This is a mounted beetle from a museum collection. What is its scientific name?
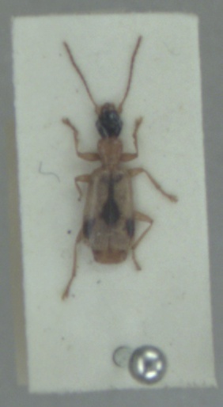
Demetrias imperialis
